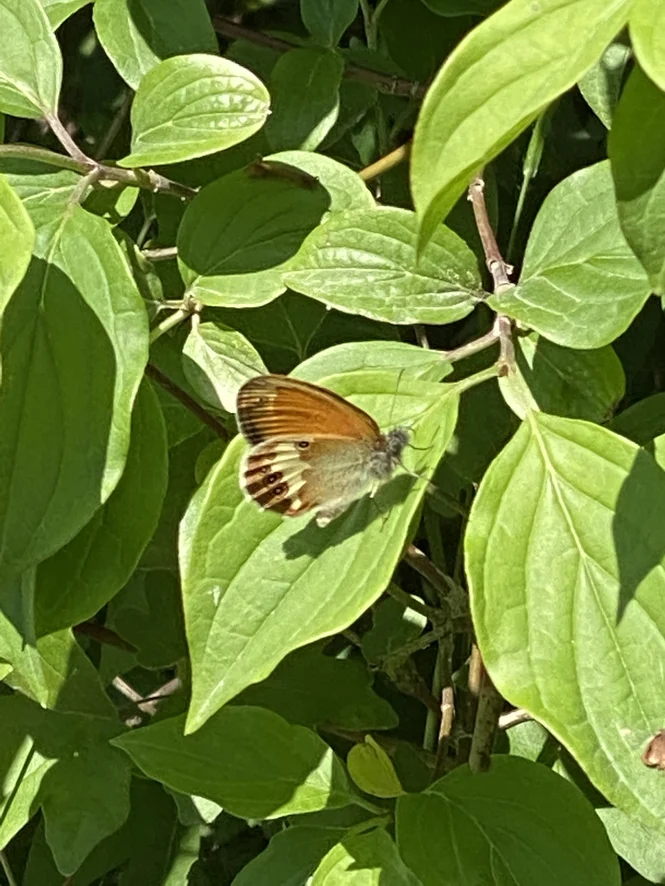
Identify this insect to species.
Coenonympha arcania
